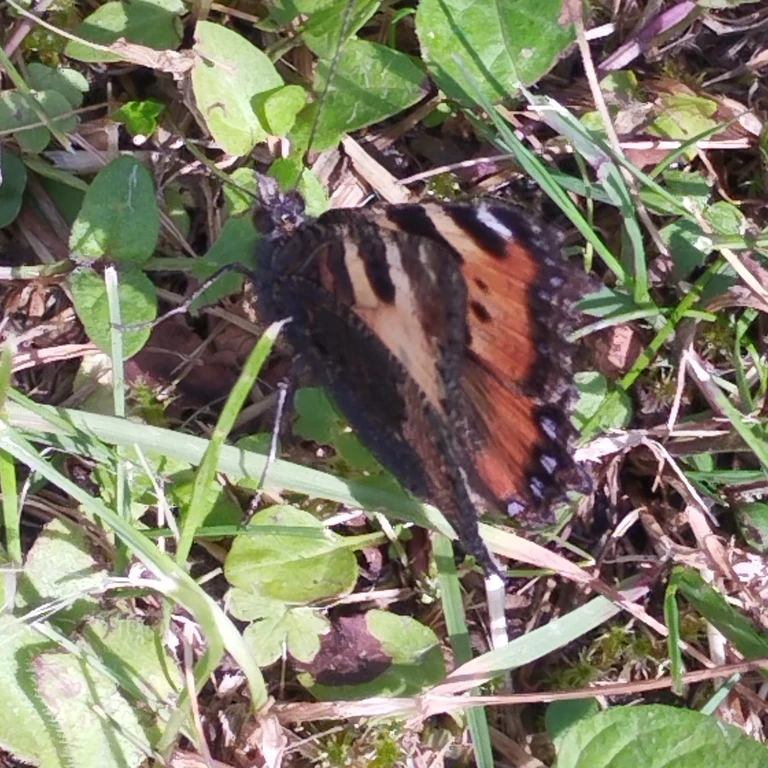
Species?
Aglais urticae
